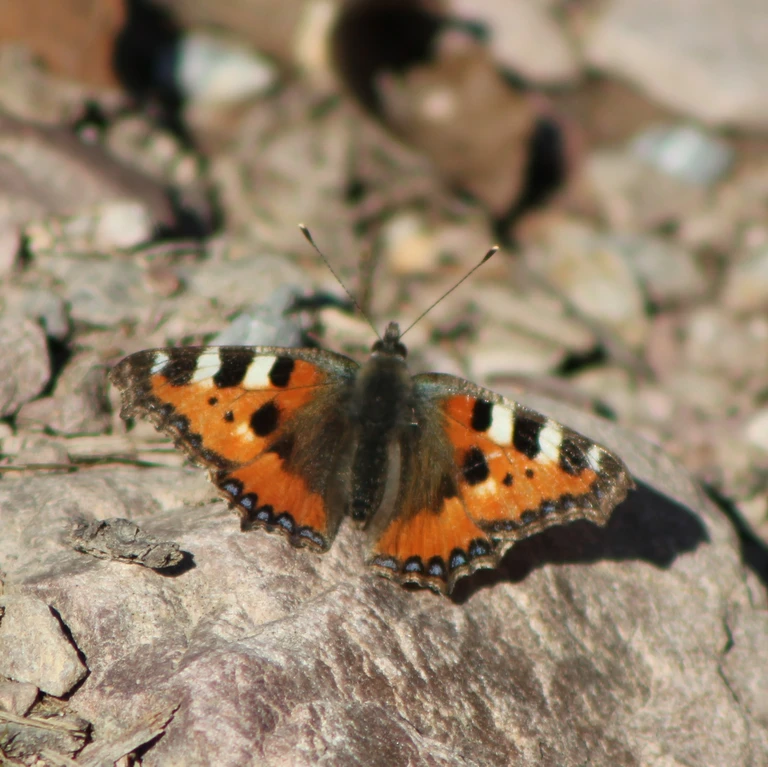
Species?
Aglais urticae
